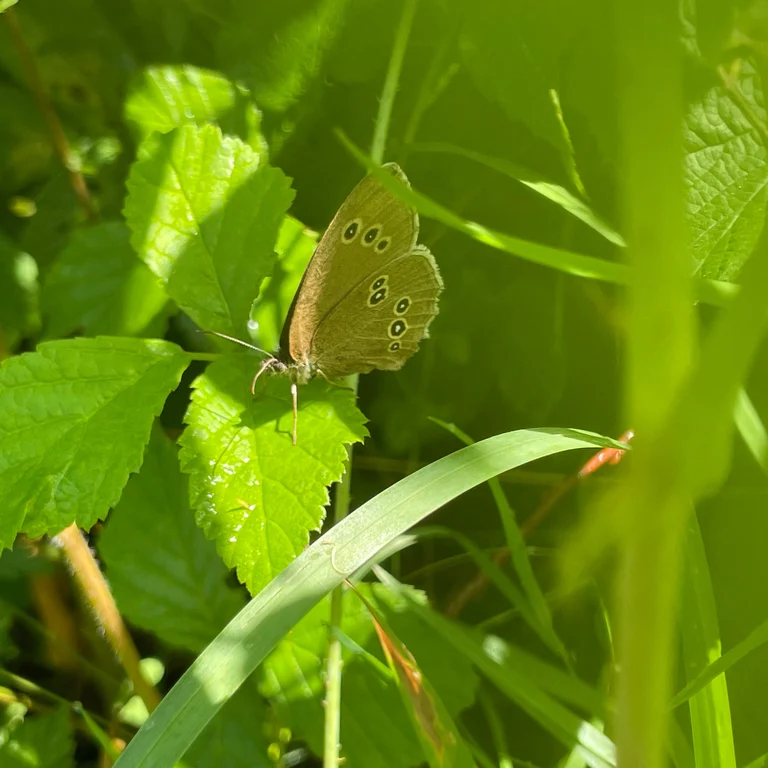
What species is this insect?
Aphantopus hyperantus
